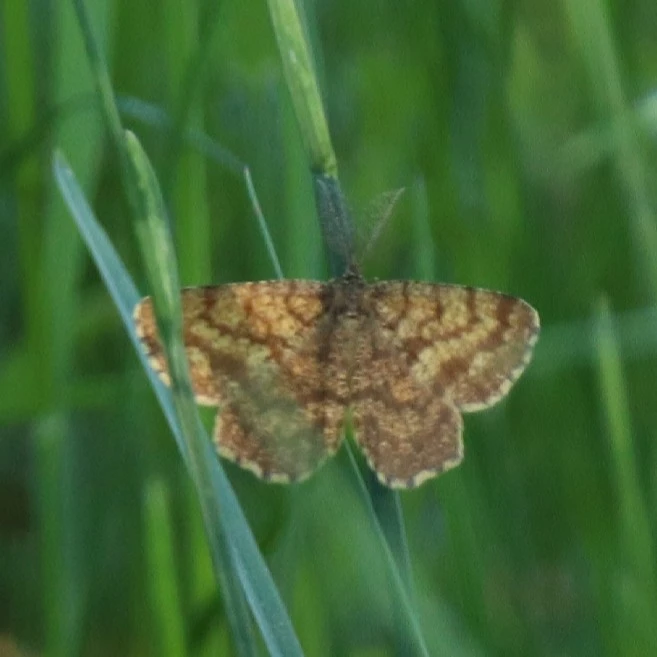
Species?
Ematurga atomaria
